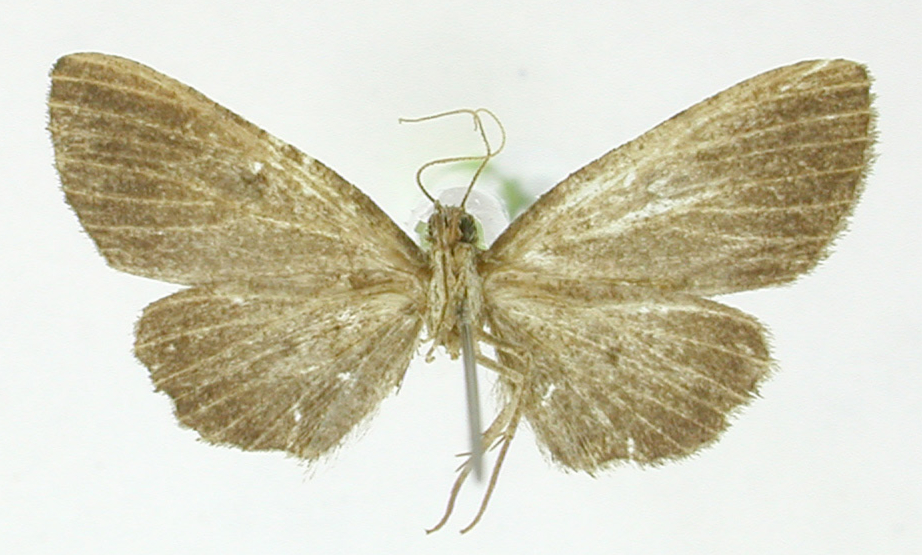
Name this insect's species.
Tornos penumbrosa
